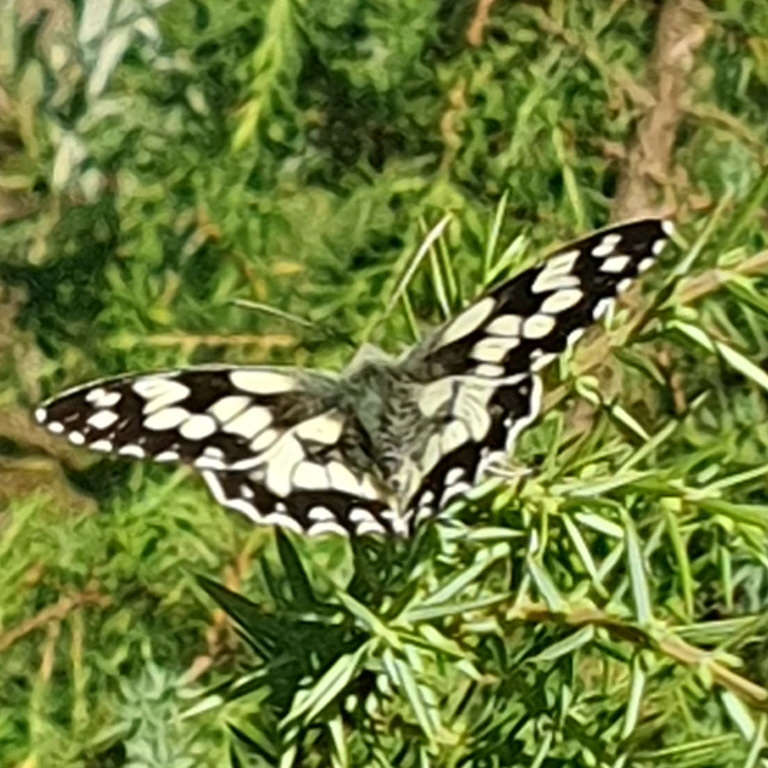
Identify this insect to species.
Melanargia galathea
